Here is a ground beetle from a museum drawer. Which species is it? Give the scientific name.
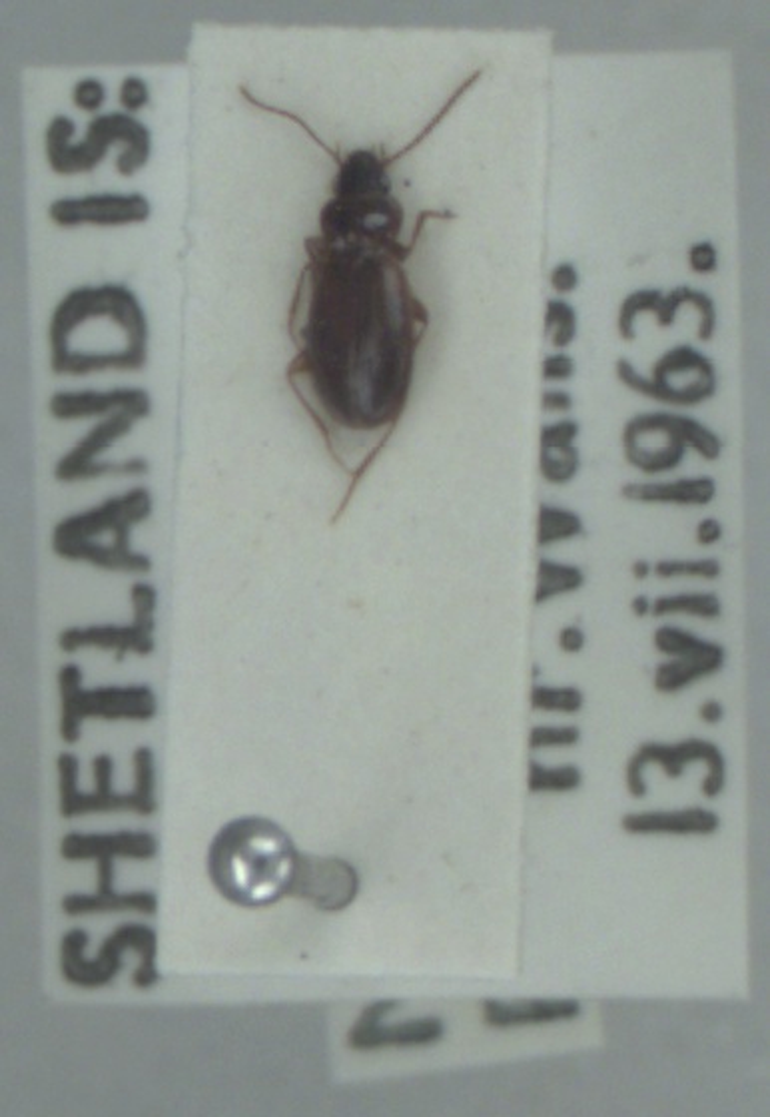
Trechus obtusus
